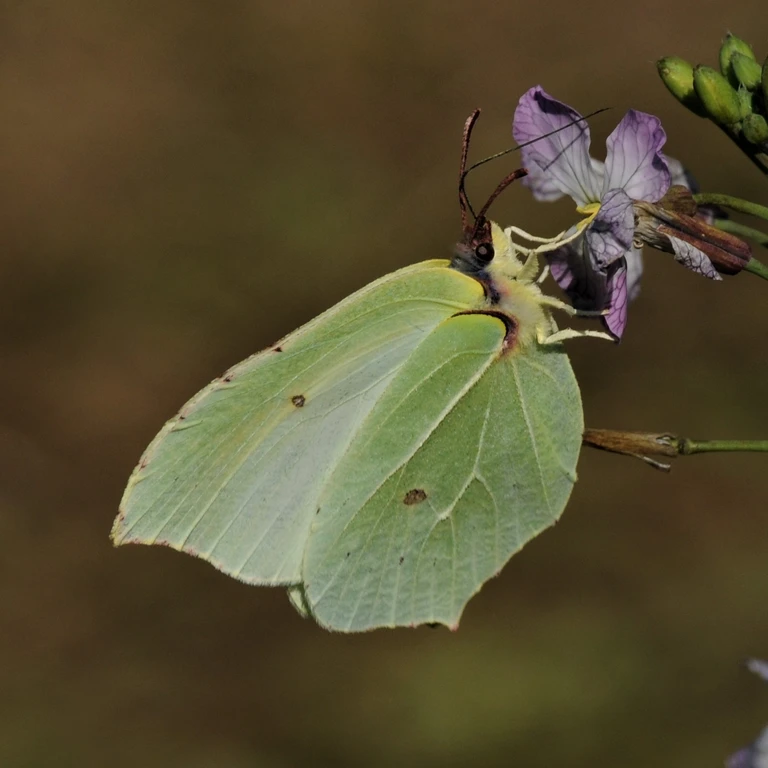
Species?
Gonepteryx rhamni
